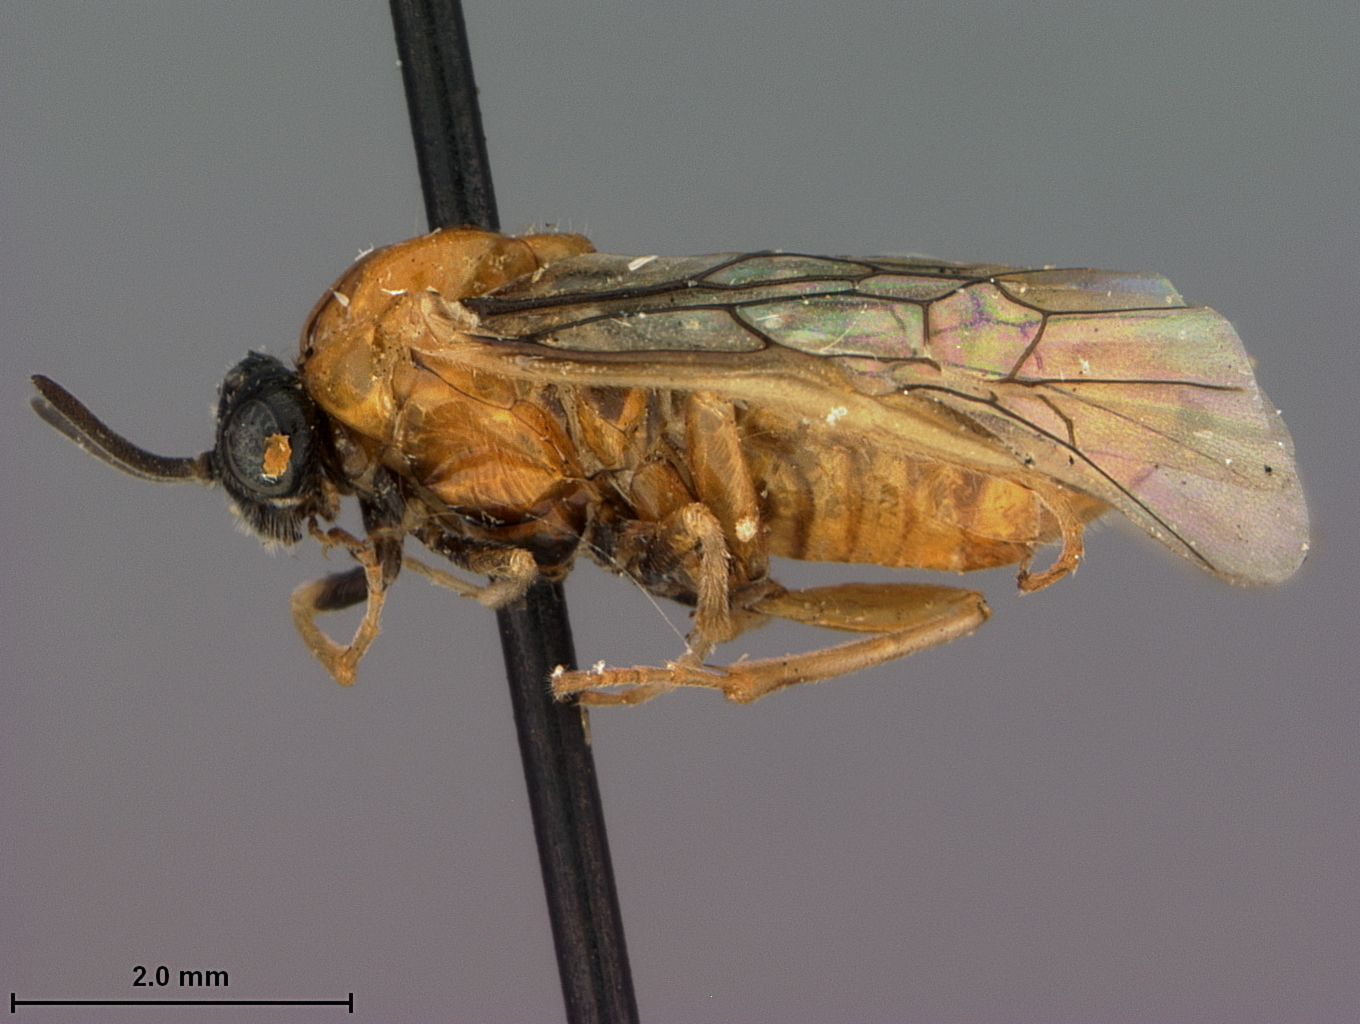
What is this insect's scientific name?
Sphacophilus albicosta
